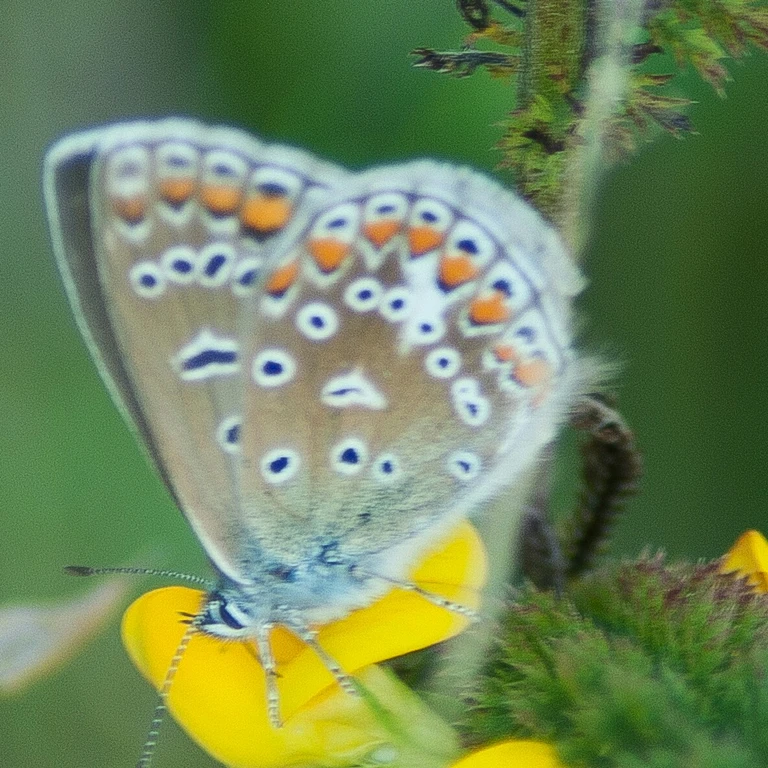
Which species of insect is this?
Polyommatus icarus
